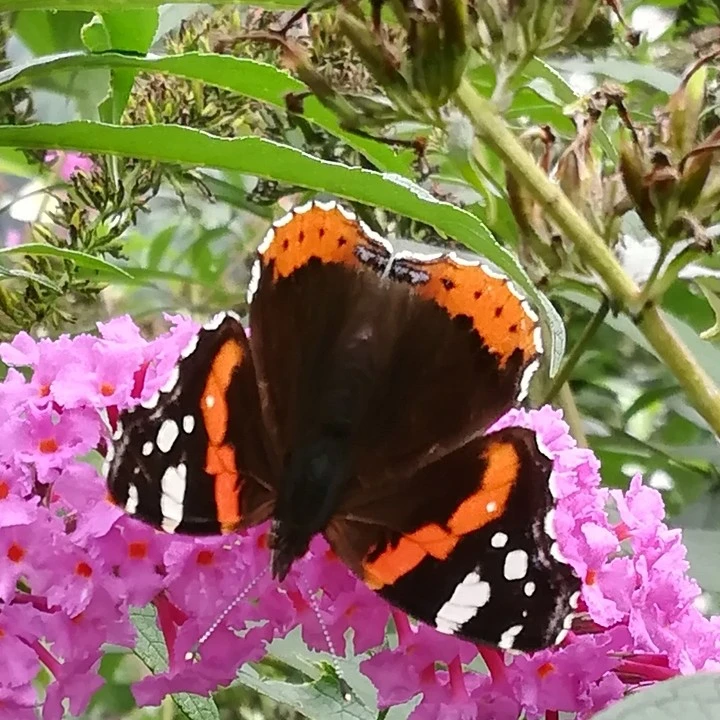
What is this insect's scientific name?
Vanessa atalanta
